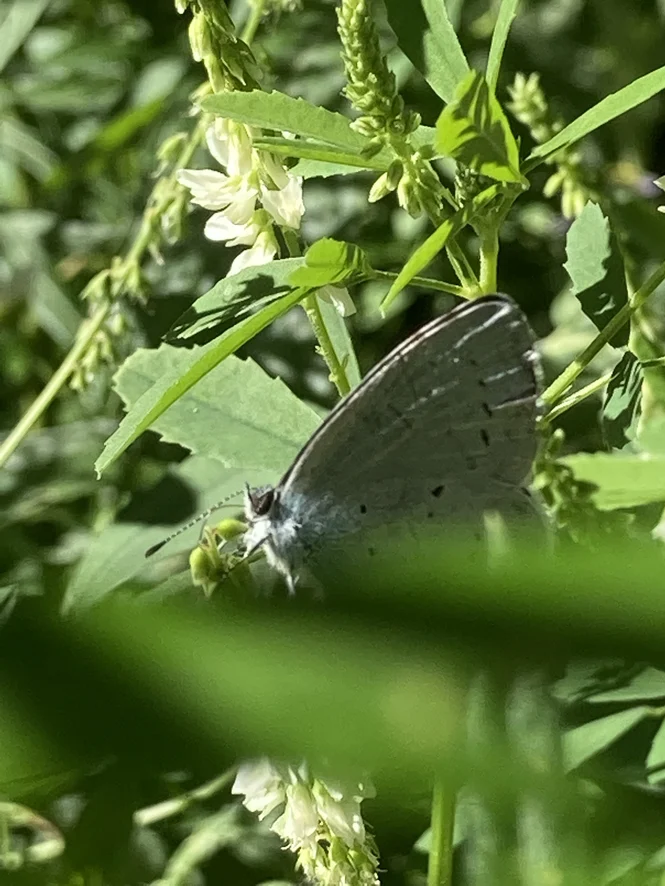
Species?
Celastrina argiolus
